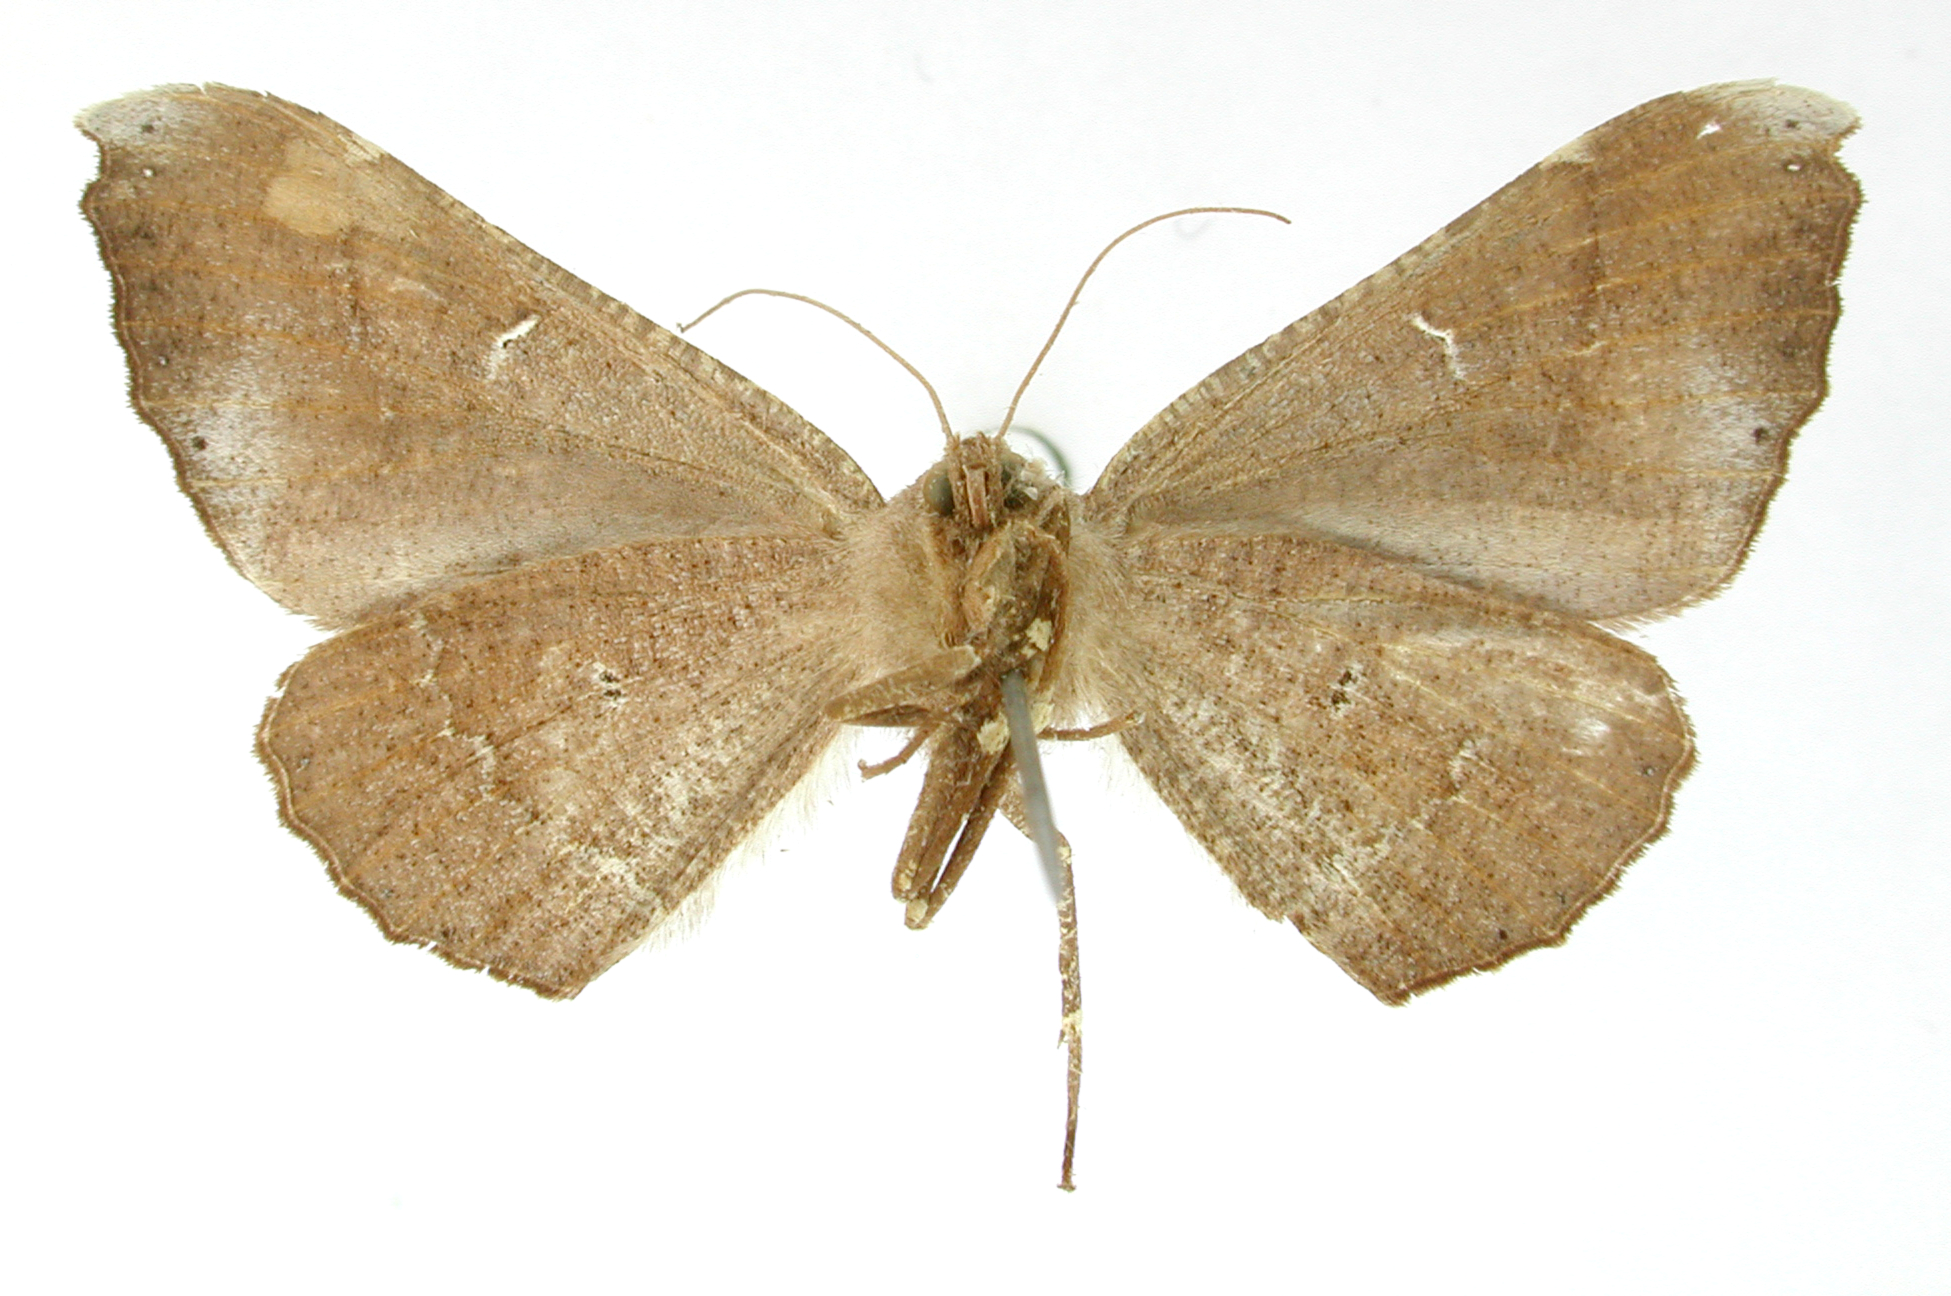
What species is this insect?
Azelina corata
